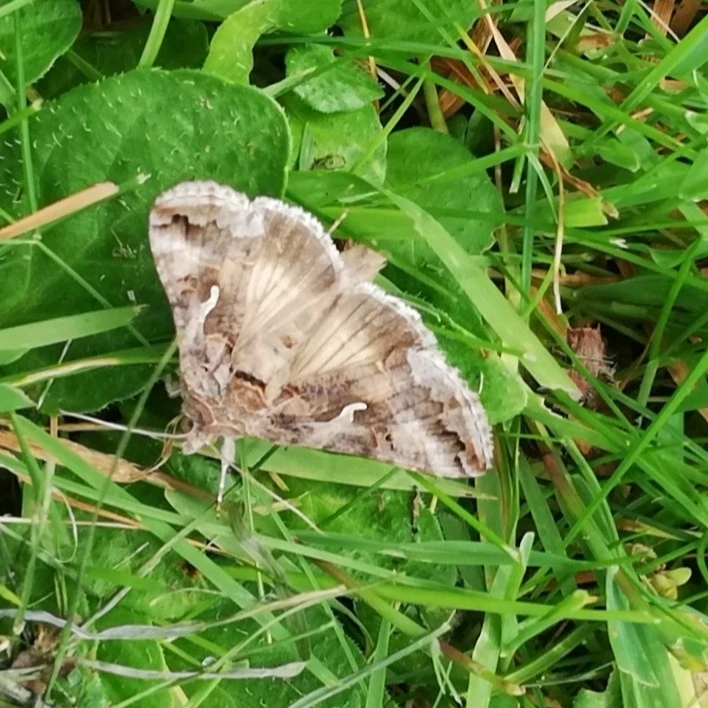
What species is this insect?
Autographa gamma
